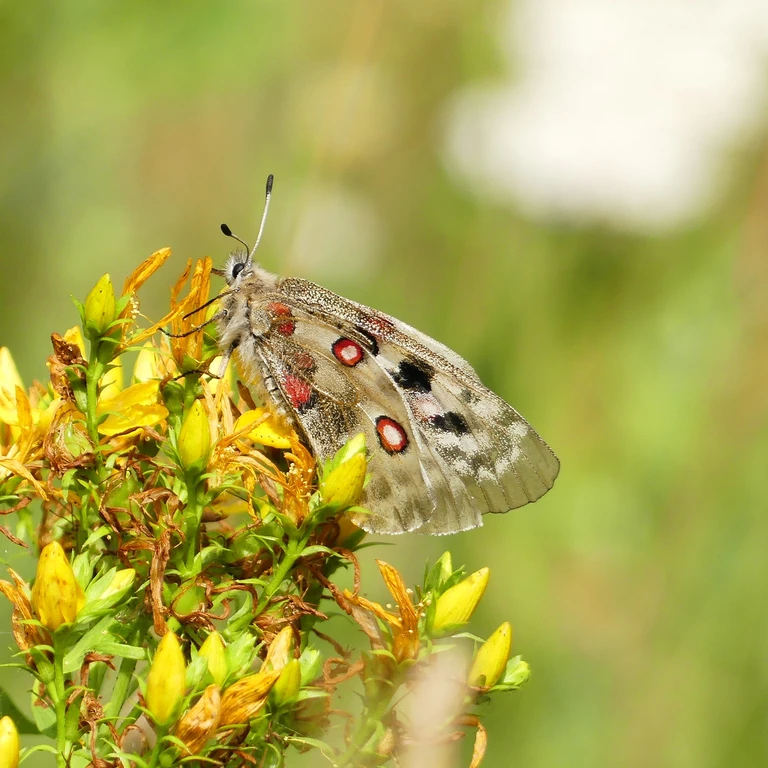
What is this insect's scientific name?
Parnassius apollo
